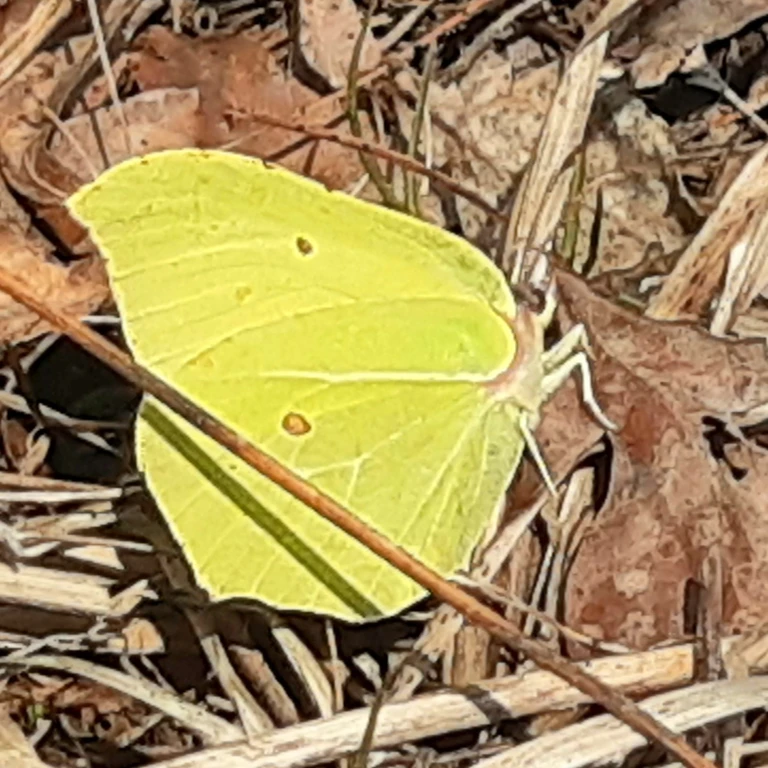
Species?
Gonepteryx rhamni
